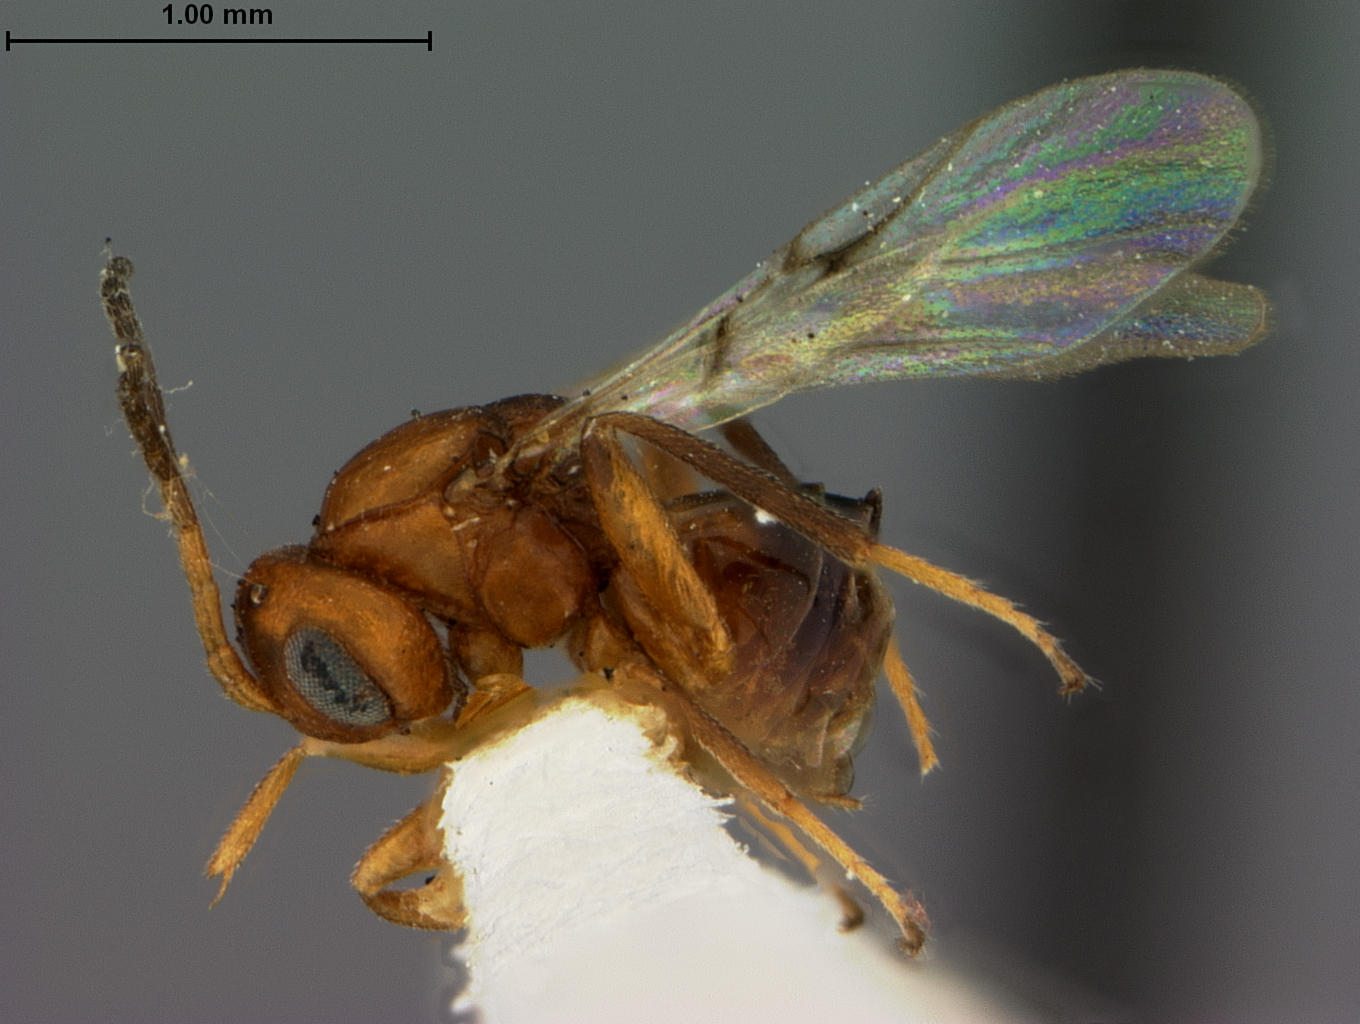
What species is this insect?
Cynips quercus
